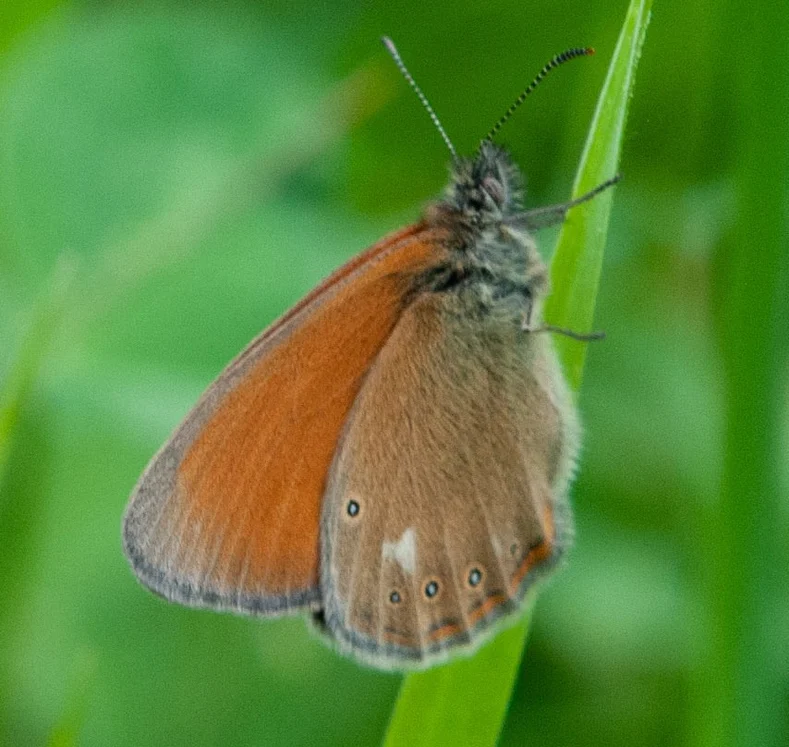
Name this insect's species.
Coenonympha glycerion (also Coenonympha iphis)
